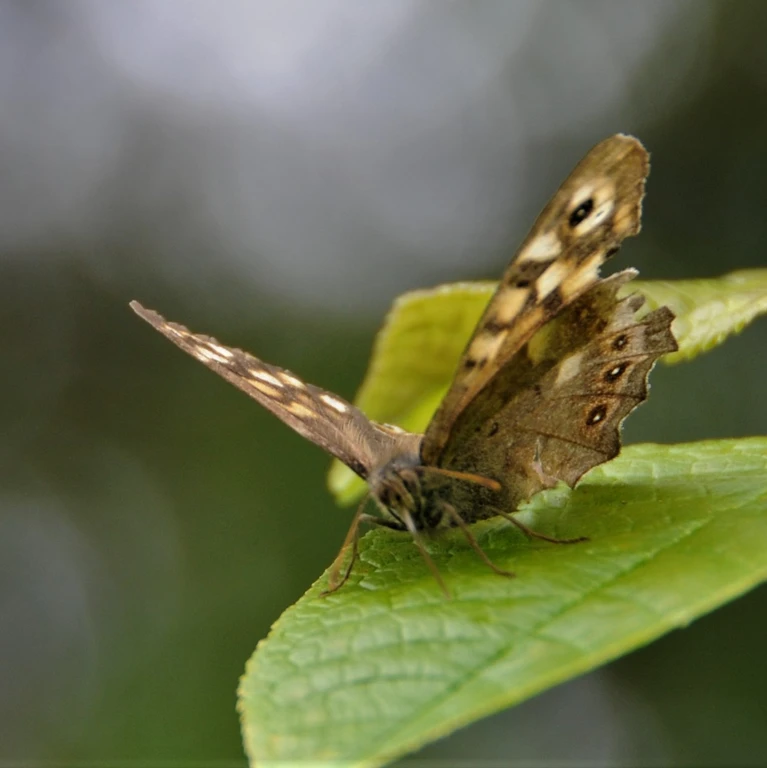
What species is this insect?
Pararge aegeria
